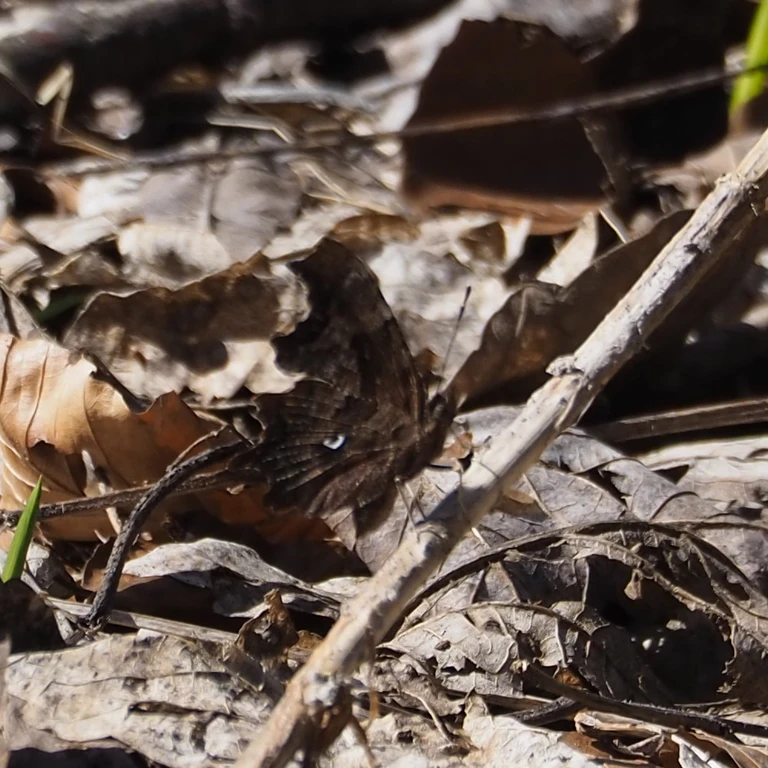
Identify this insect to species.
Polygonia c-album
